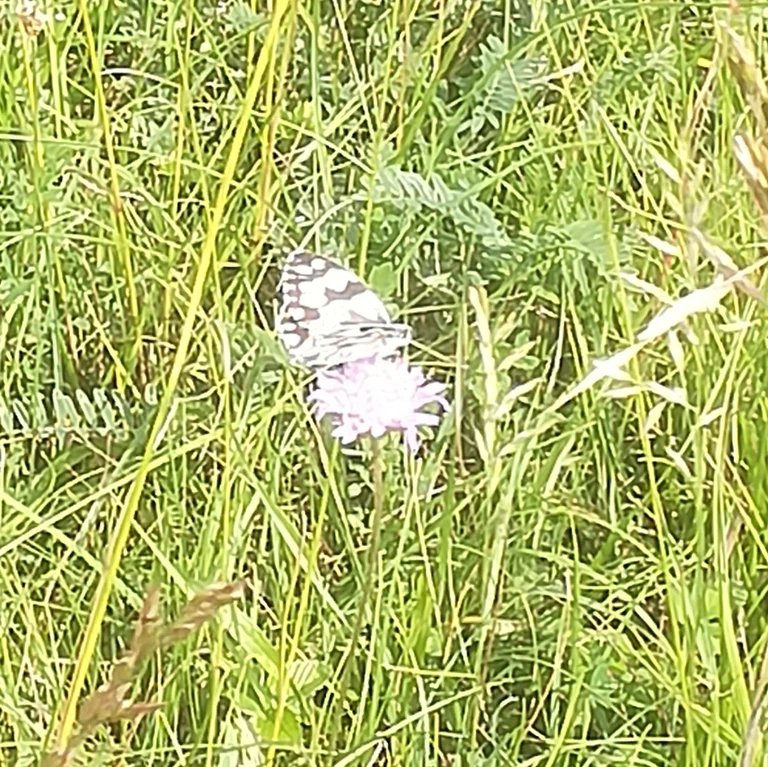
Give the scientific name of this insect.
Melanargia galathea
